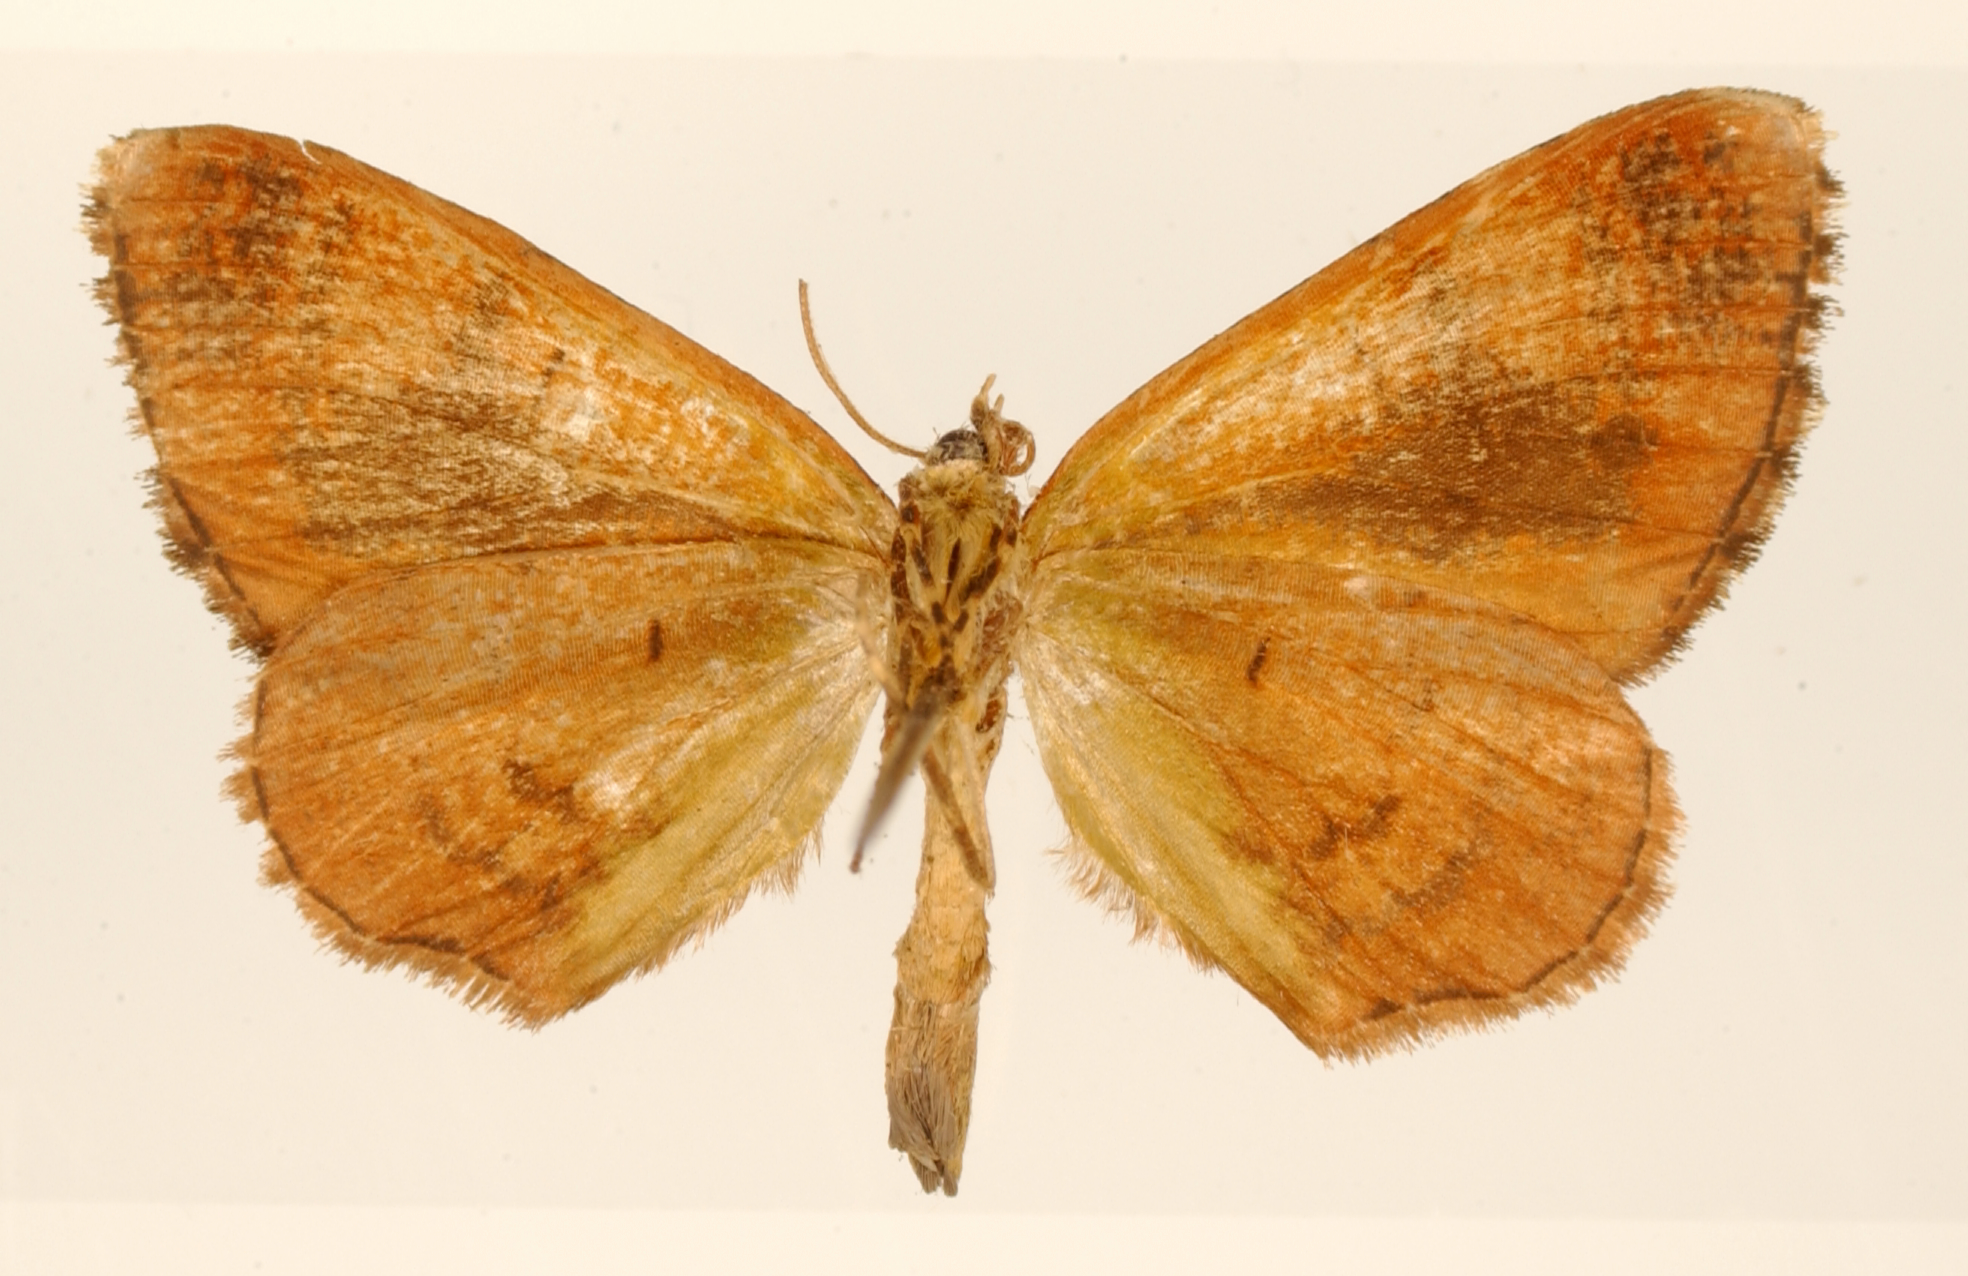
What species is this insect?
Eriopygidia plana
